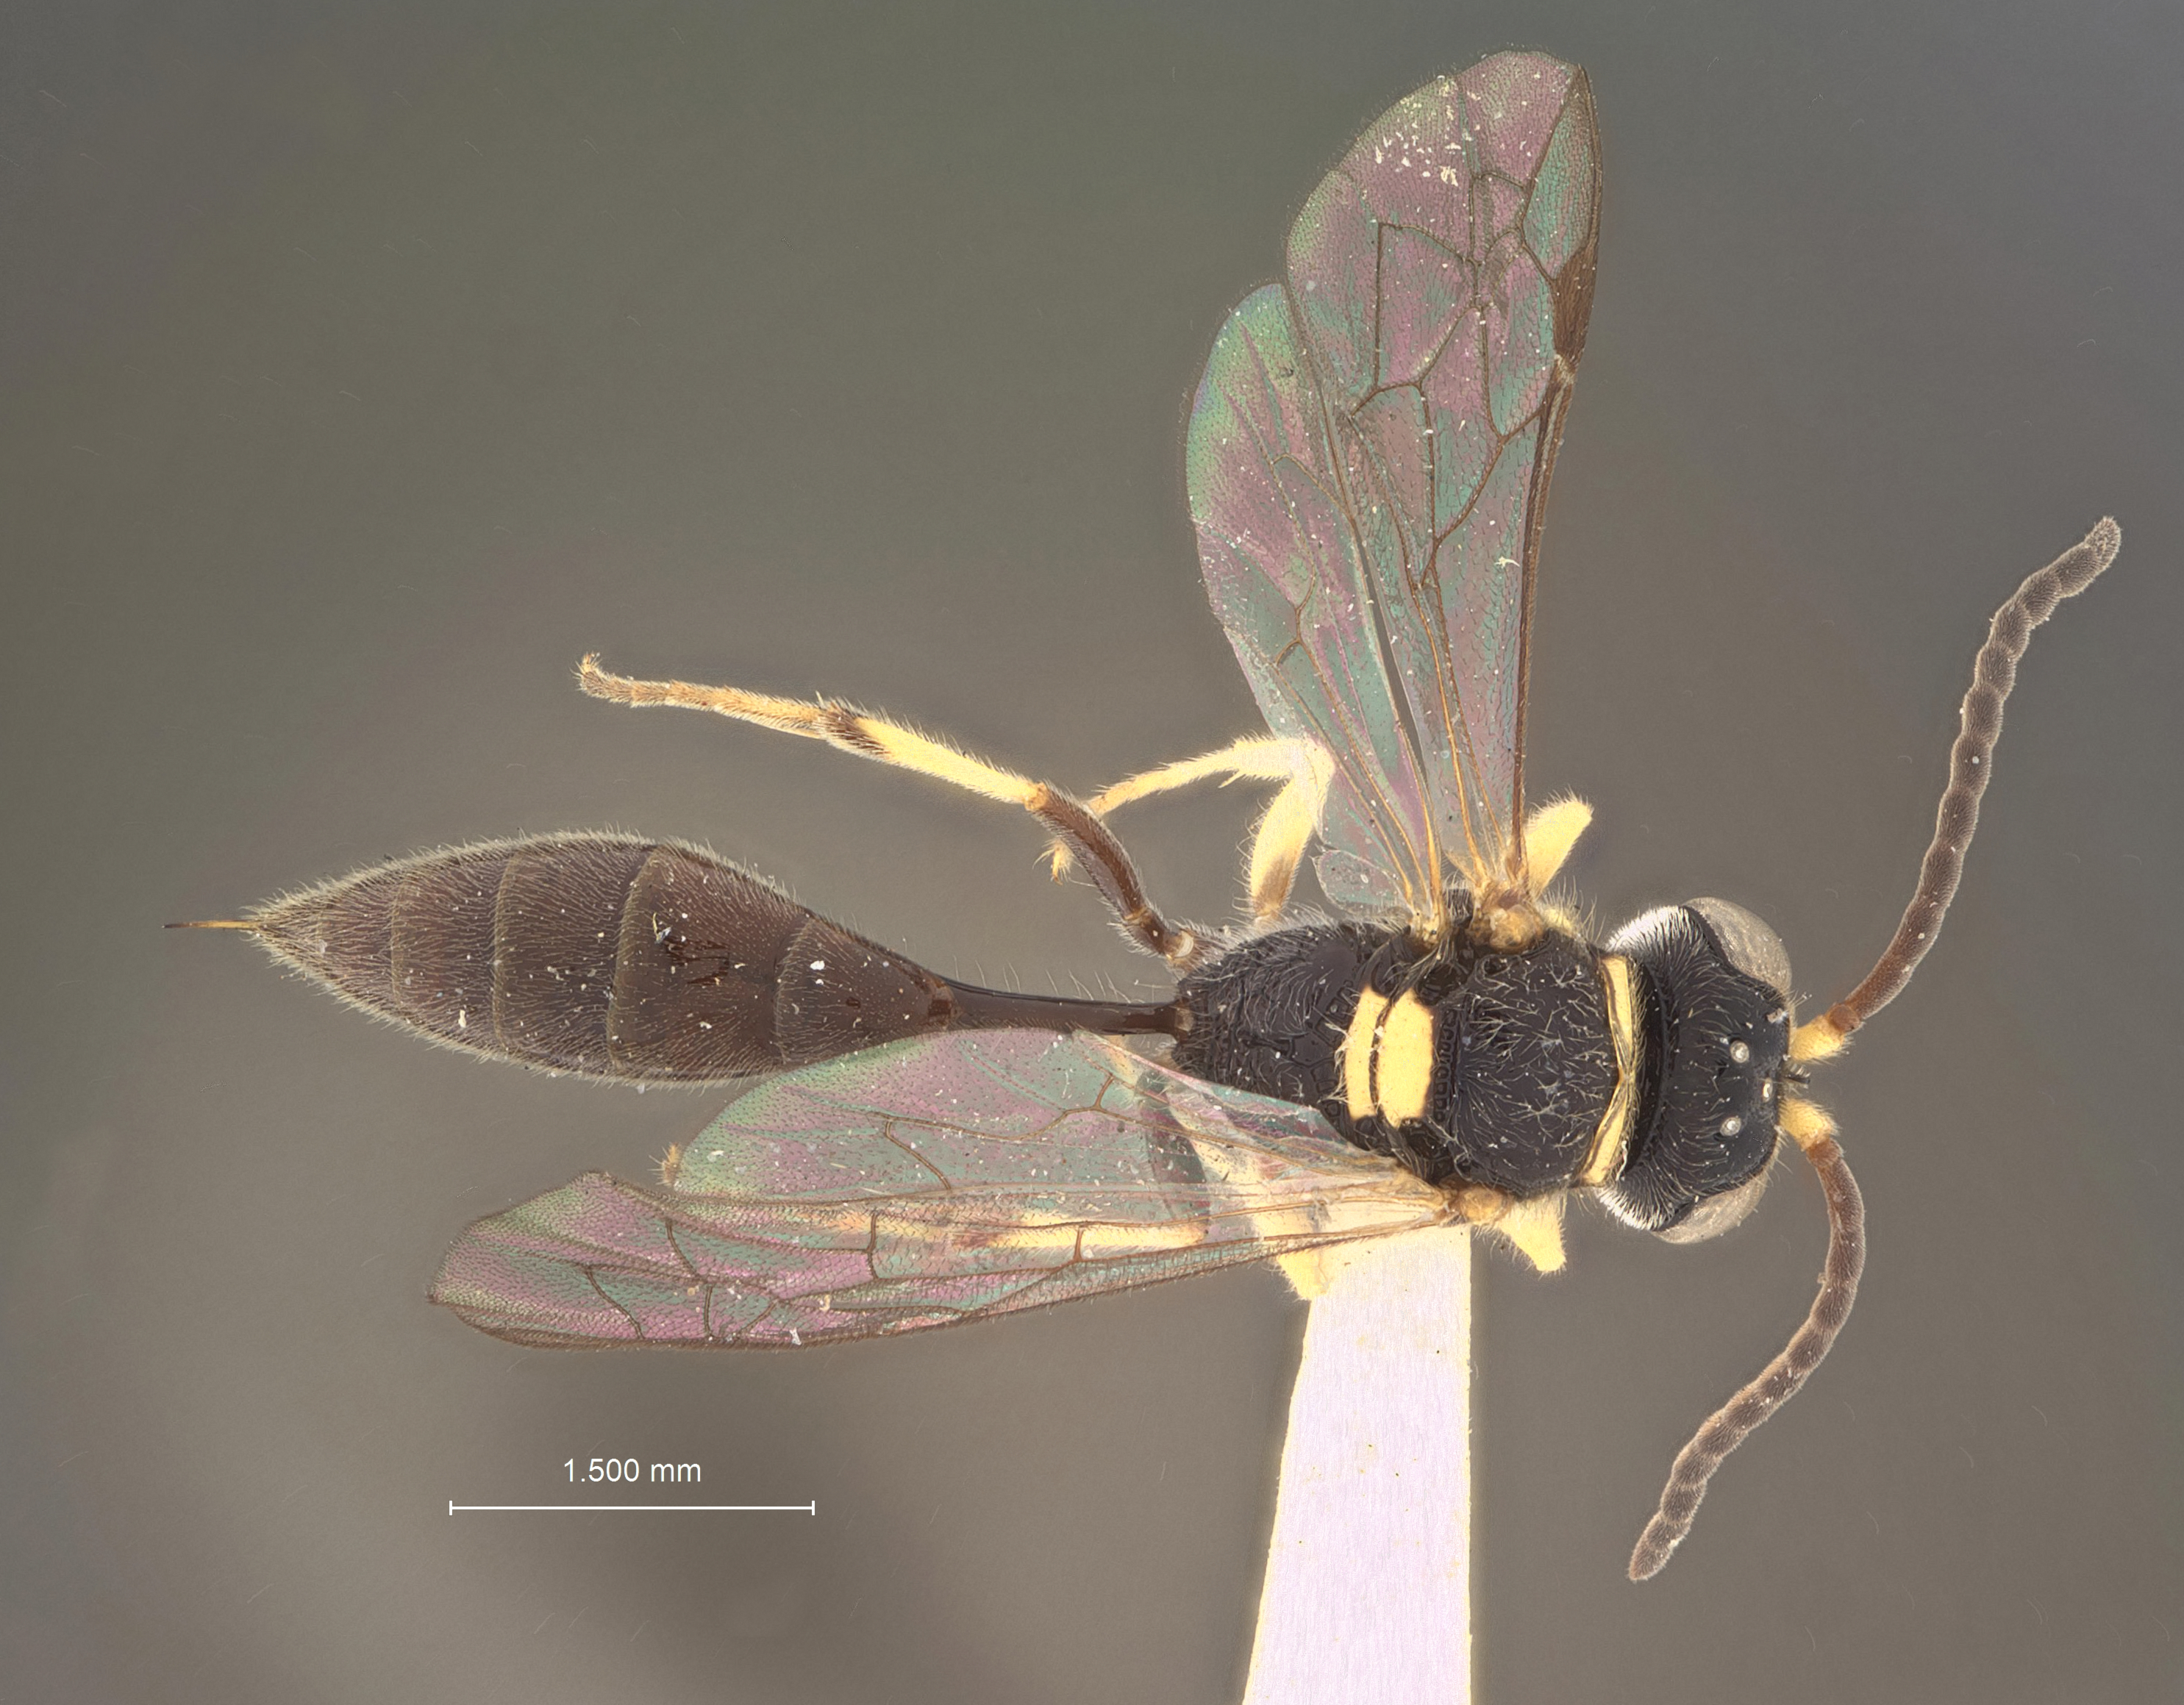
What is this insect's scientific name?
Psenulus xanthognatha
